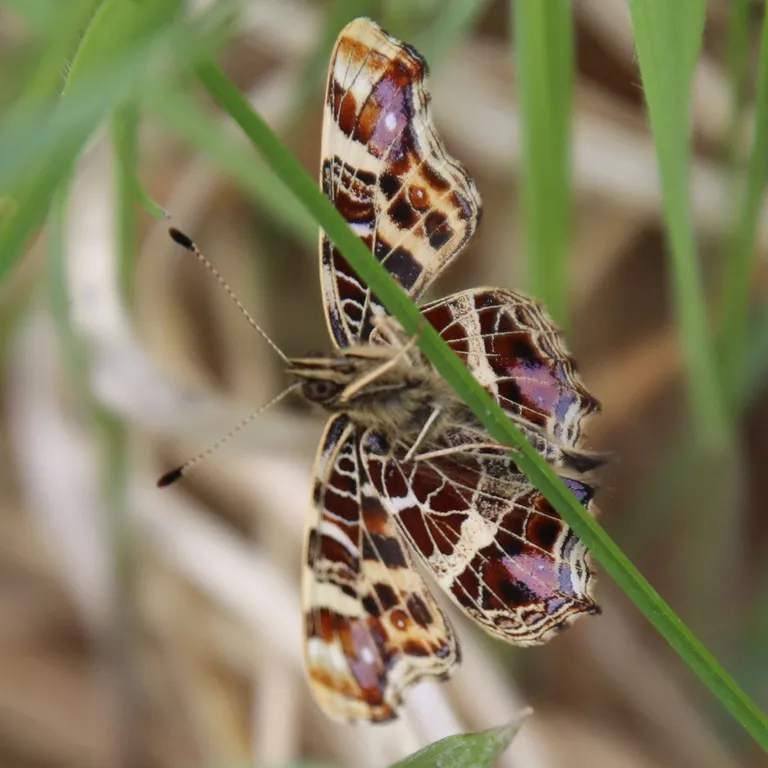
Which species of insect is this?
Araschnia levana
